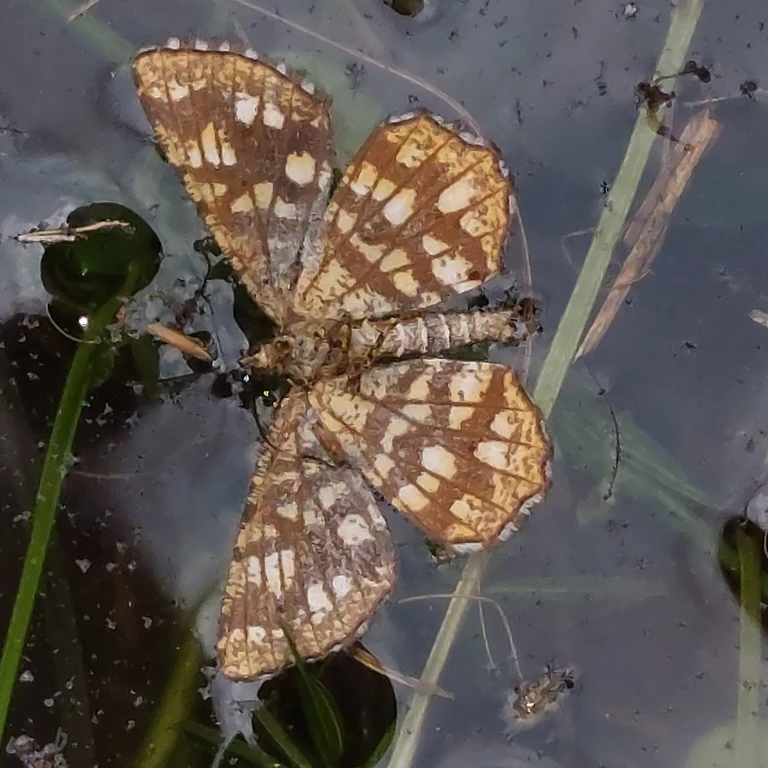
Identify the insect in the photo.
Chiasmia clathrata
